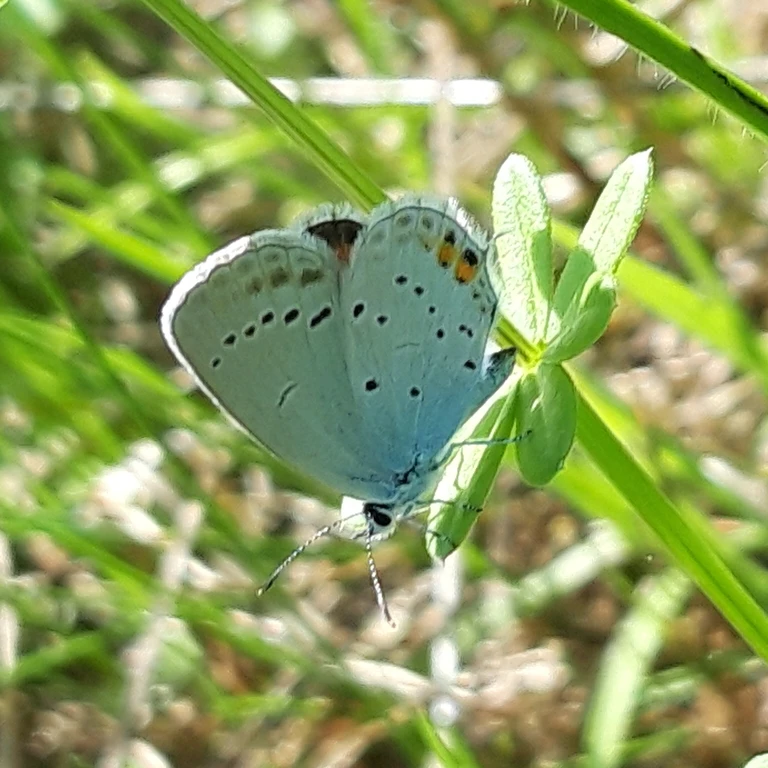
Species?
Cupido argiades (also Elkalyce argiades)
